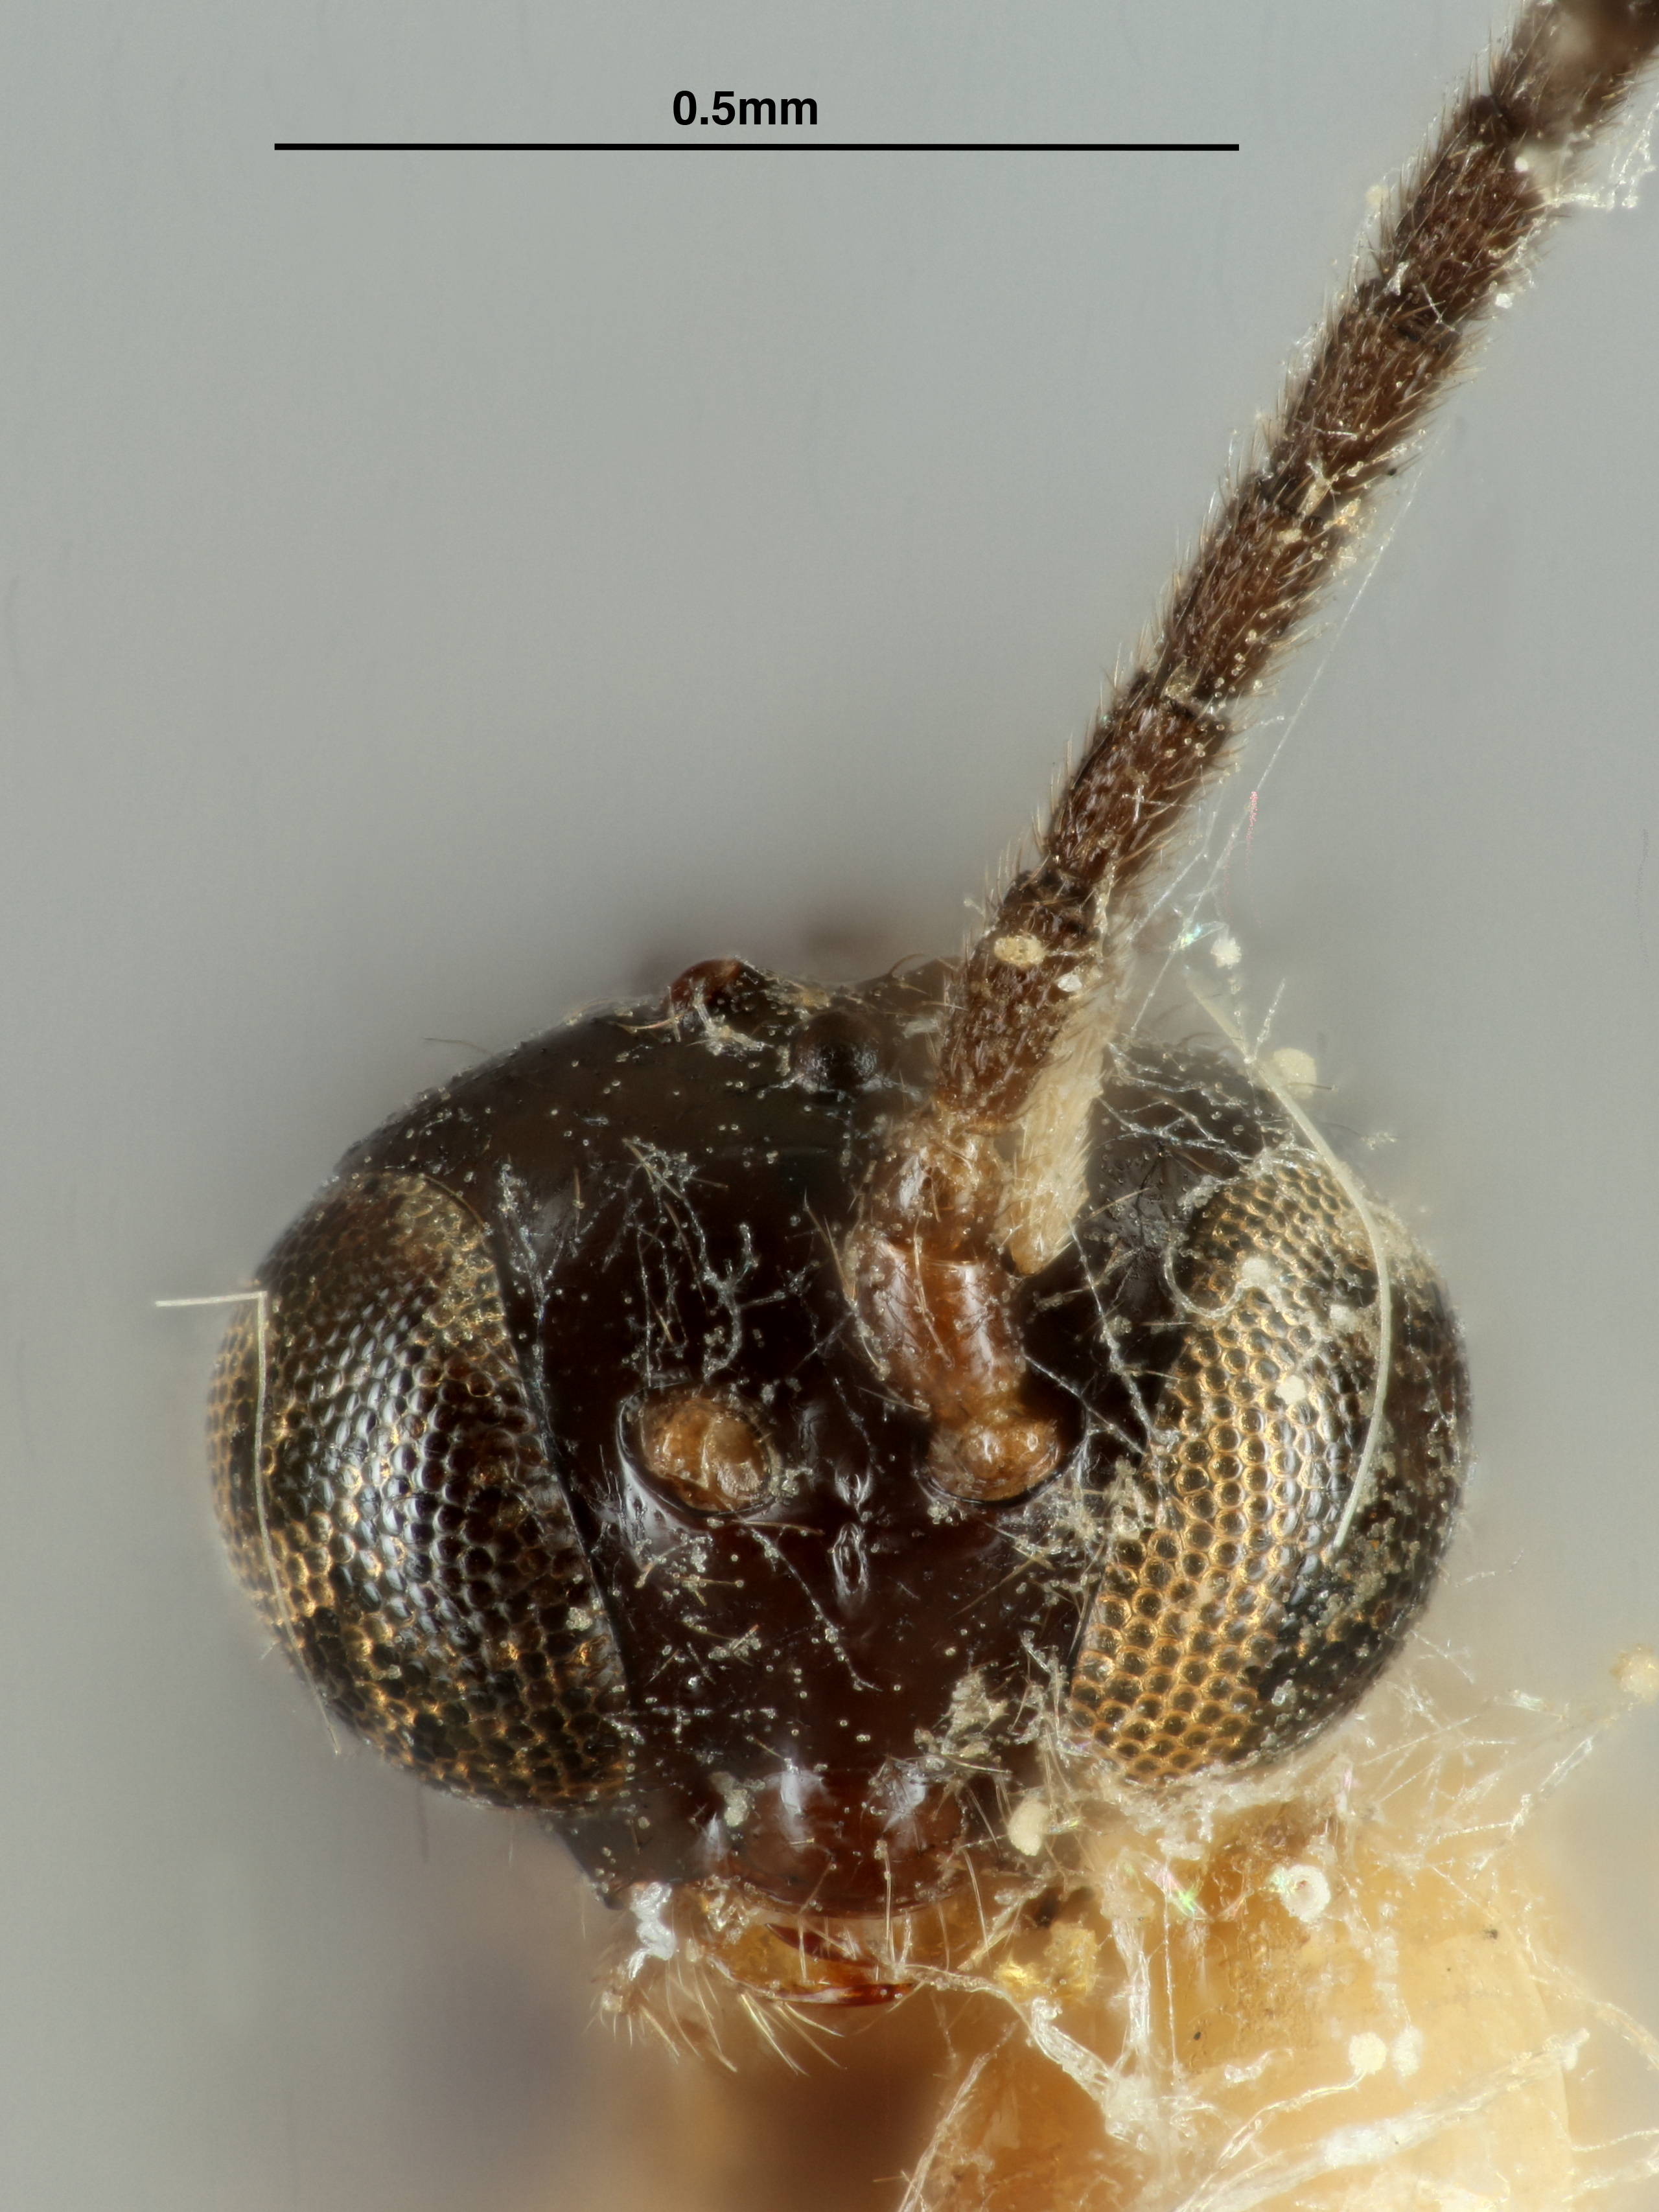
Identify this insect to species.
Aphidius areolatus
